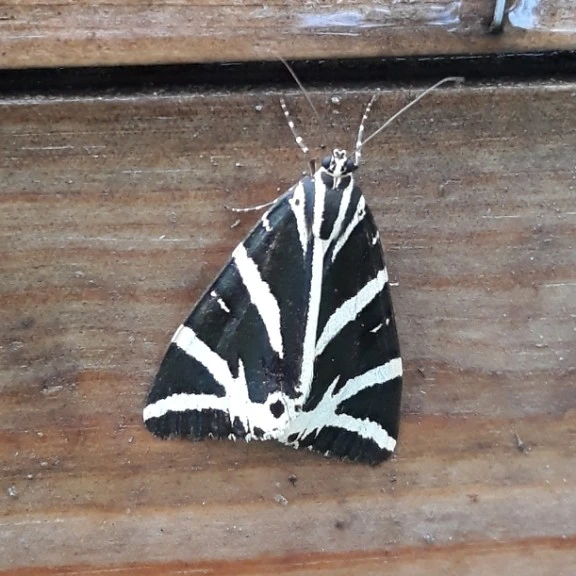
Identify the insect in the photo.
Euplagia quadripunctaria
